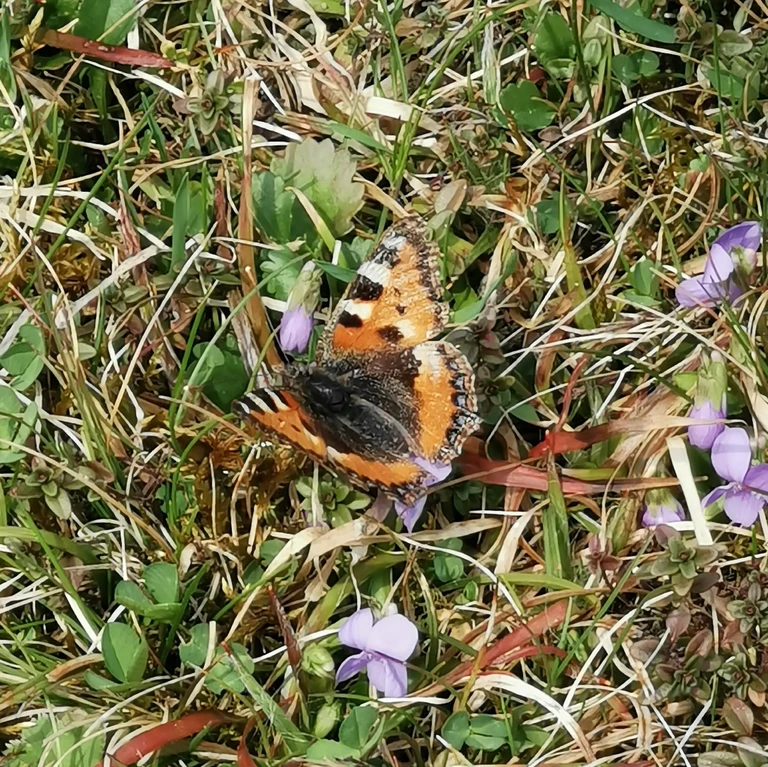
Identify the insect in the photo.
Aglais urticae
